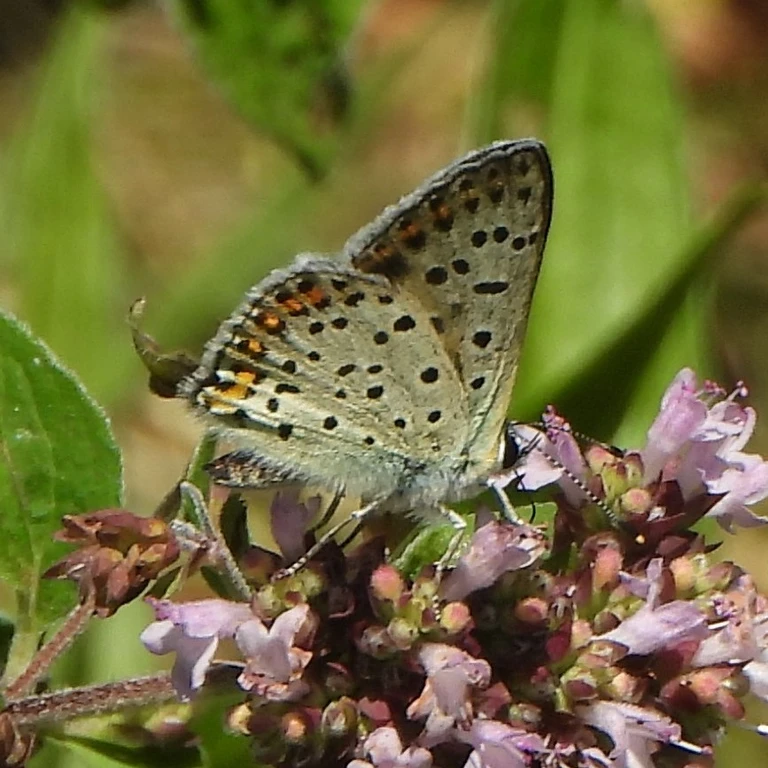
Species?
Lycaena tityrus (also Loweia tityrus)
